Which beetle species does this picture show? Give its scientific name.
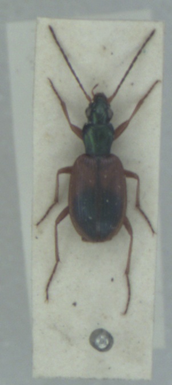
Anchomenus dorsalis
